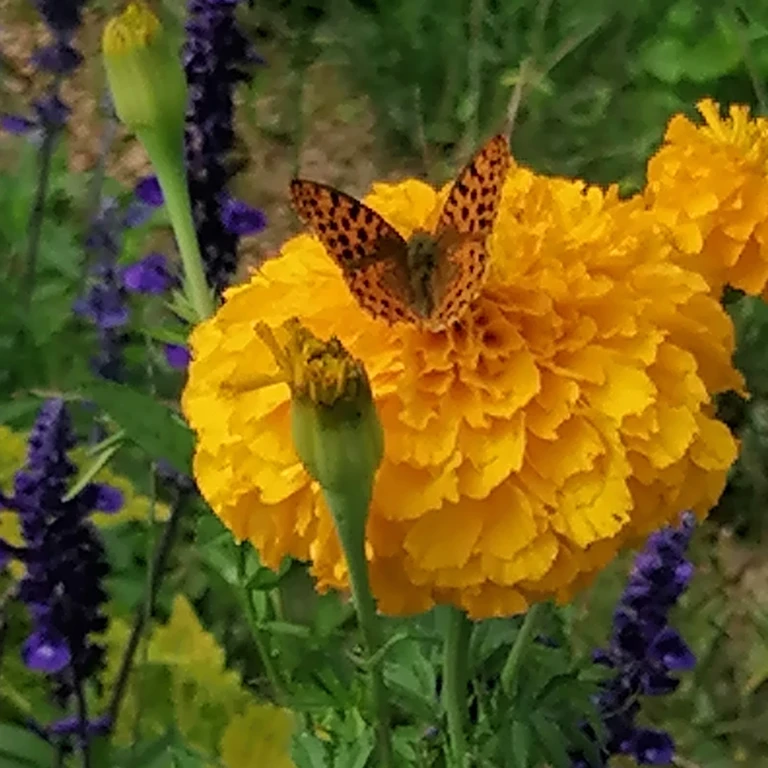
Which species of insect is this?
Issoria lathonia
